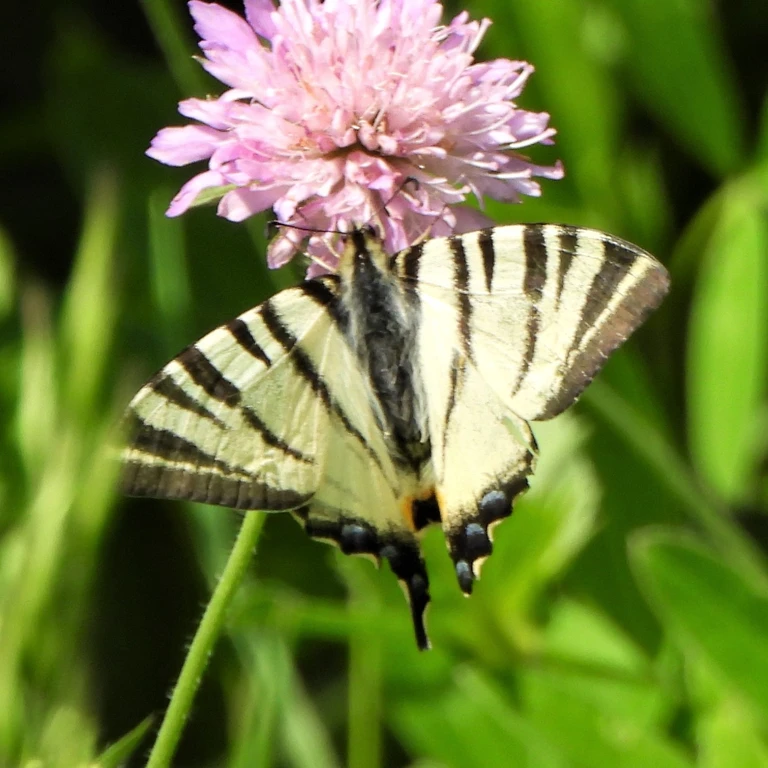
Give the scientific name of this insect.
Iphiclides podalirius
